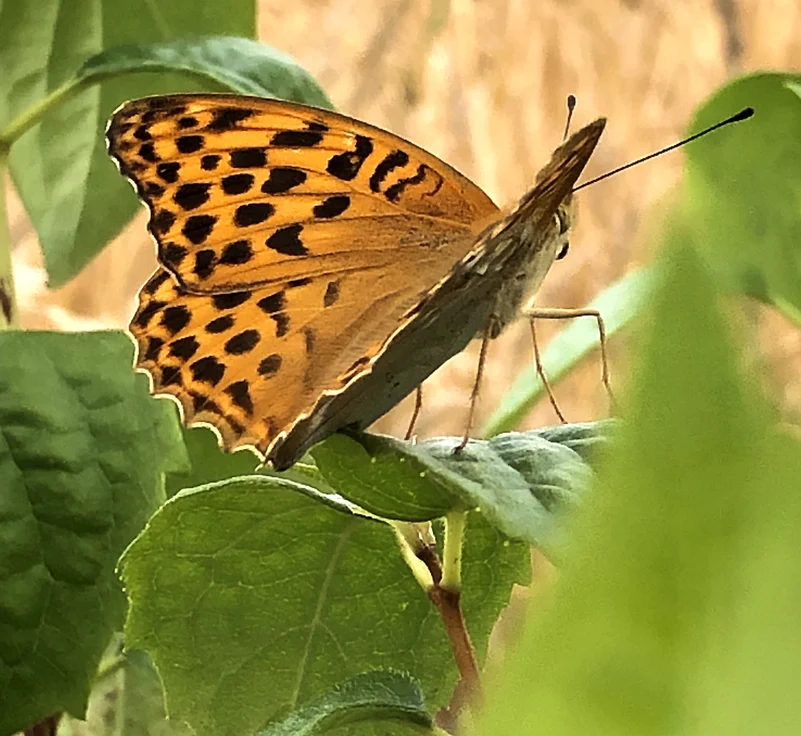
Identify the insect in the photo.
Argynnis paphia
